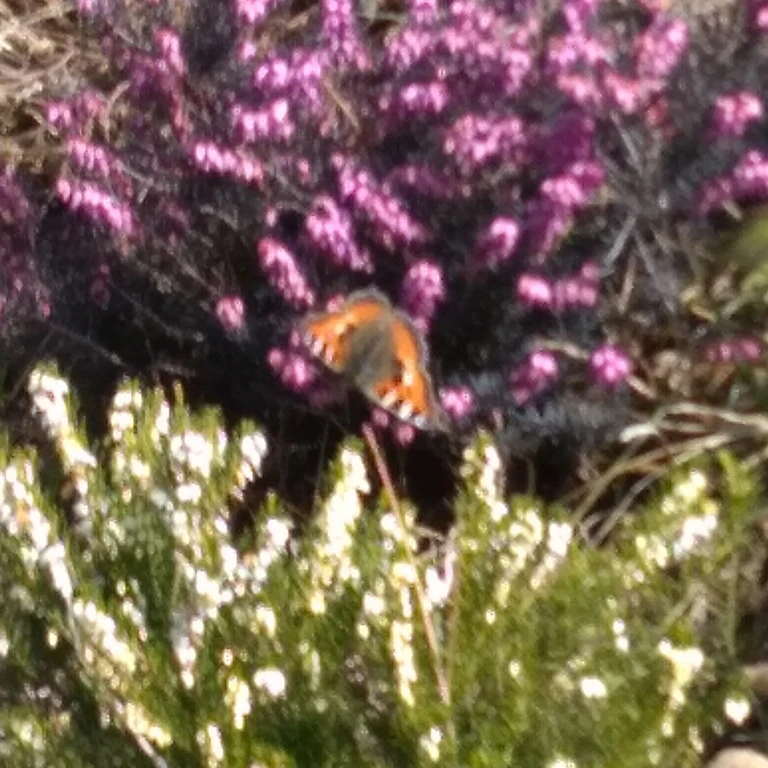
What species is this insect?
Aglais urticae
